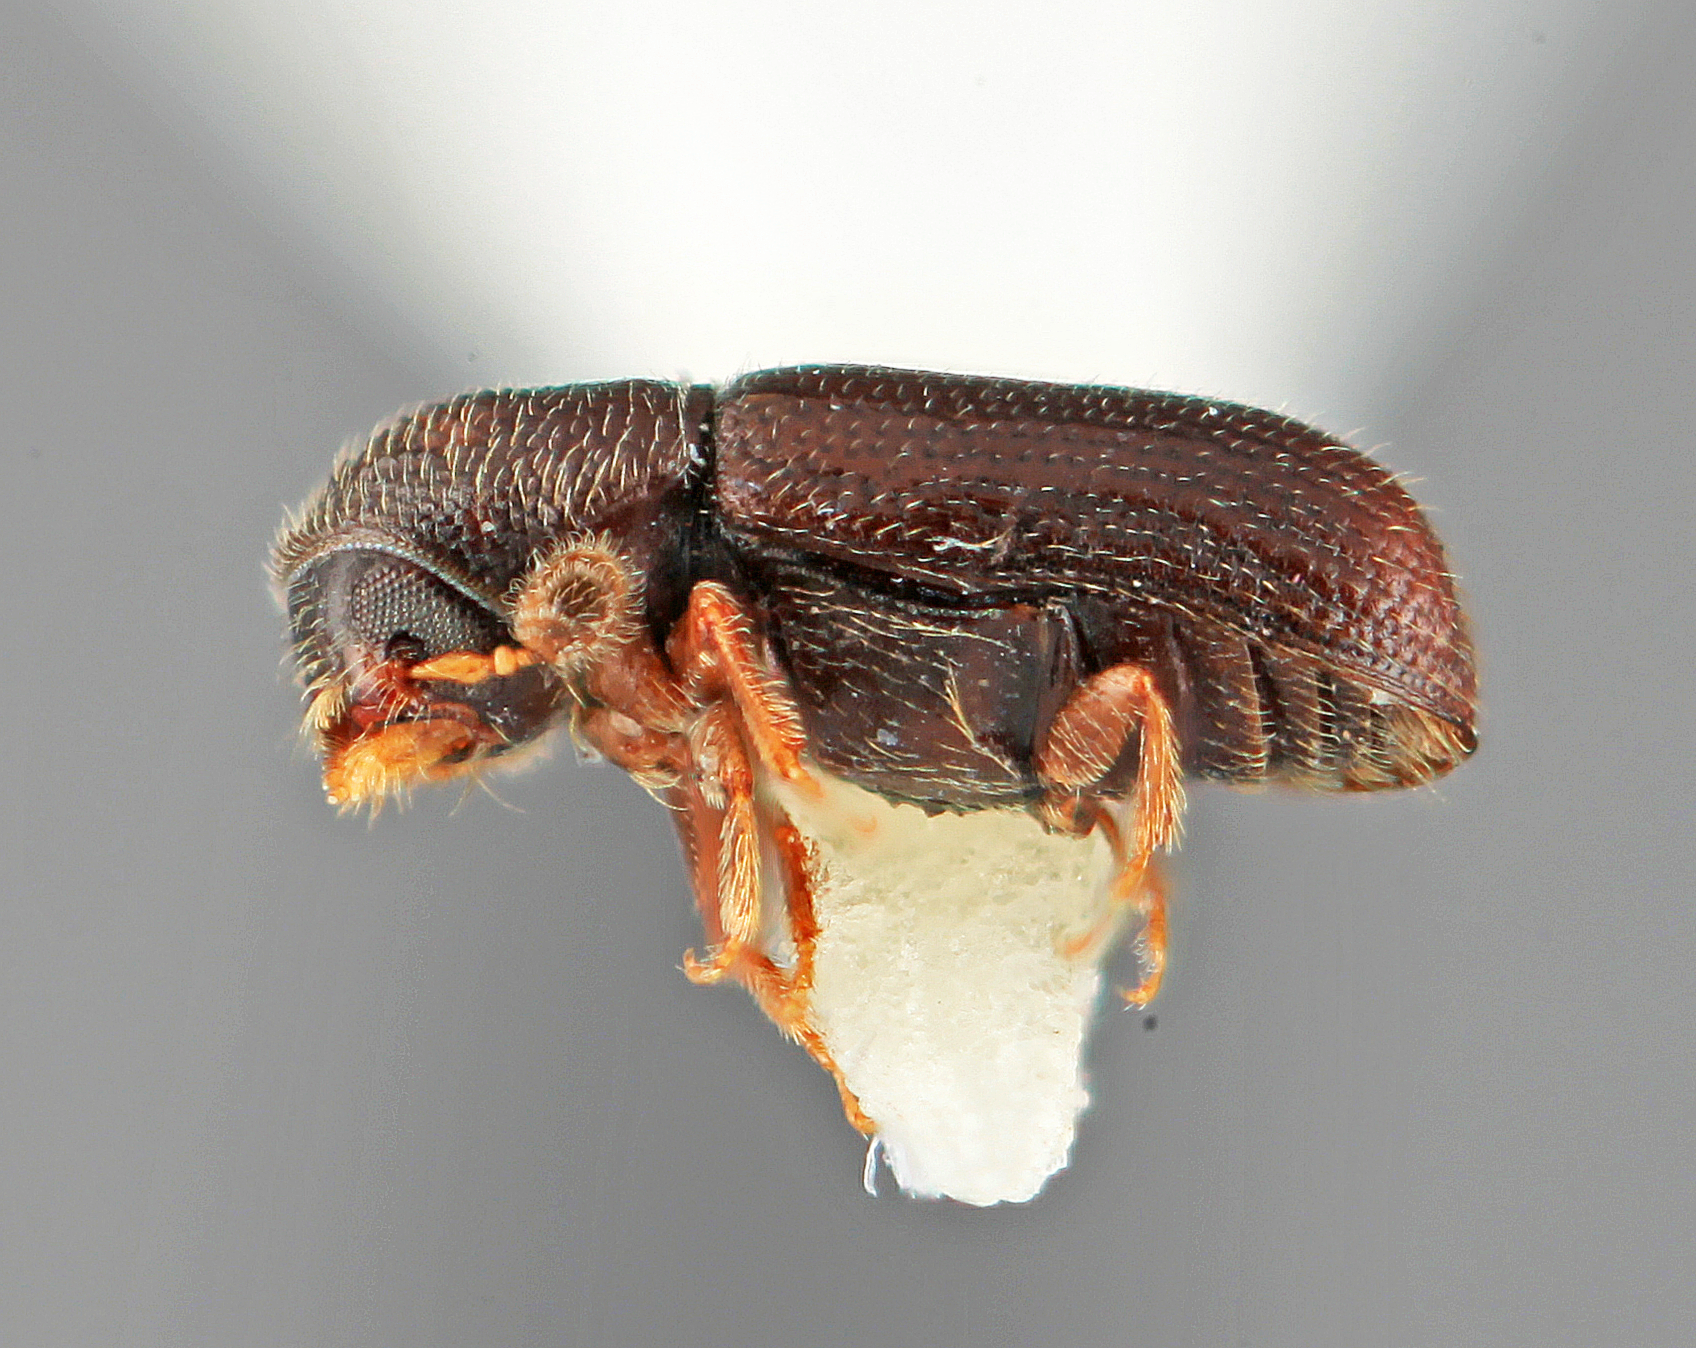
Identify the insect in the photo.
Araptus spiculatus
